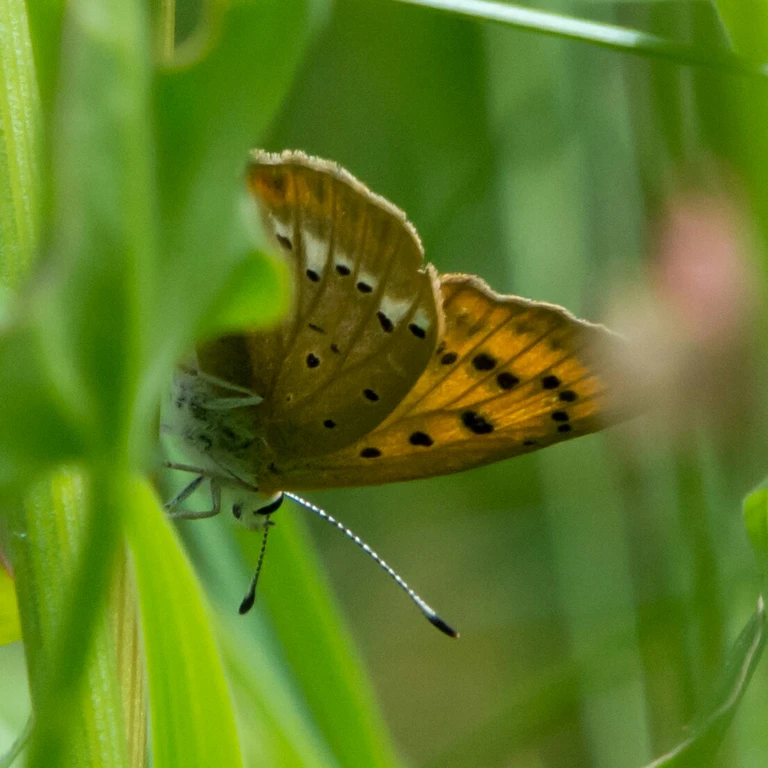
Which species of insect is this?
Lycaena virgaureae
